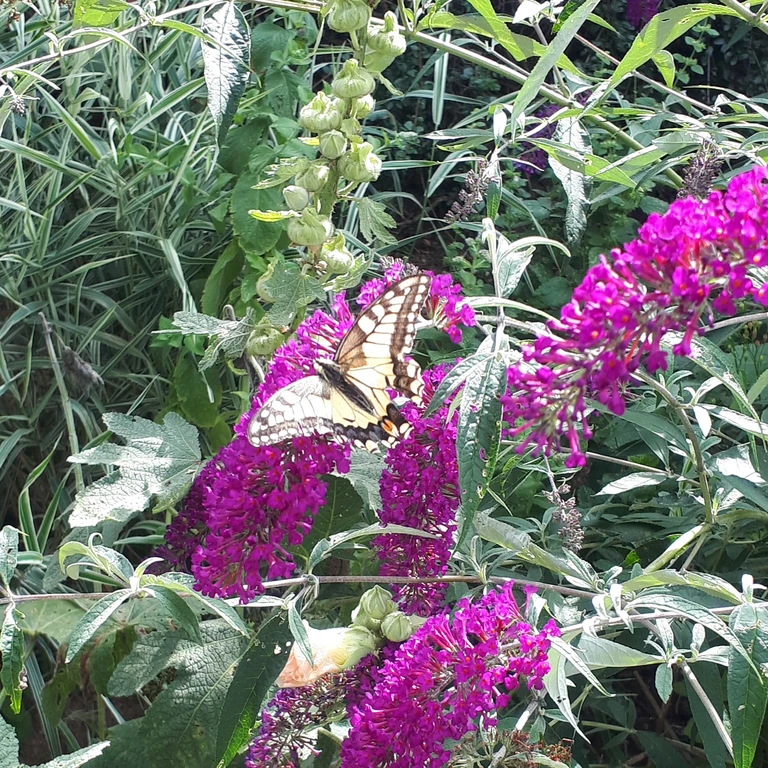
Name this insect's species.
Papilio machaon
